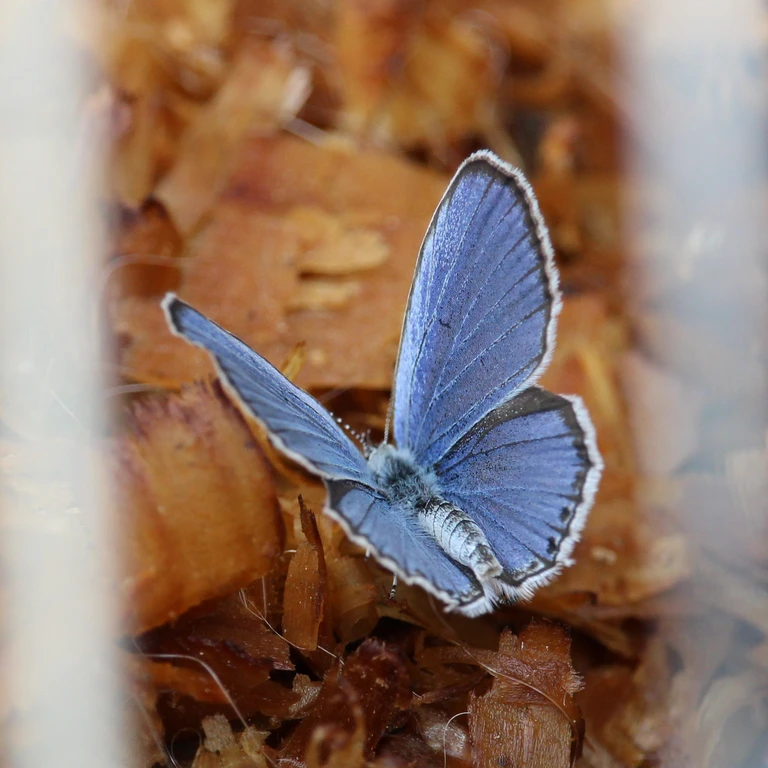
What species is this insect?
Cupido argiades (also Elkalyce argiades)
